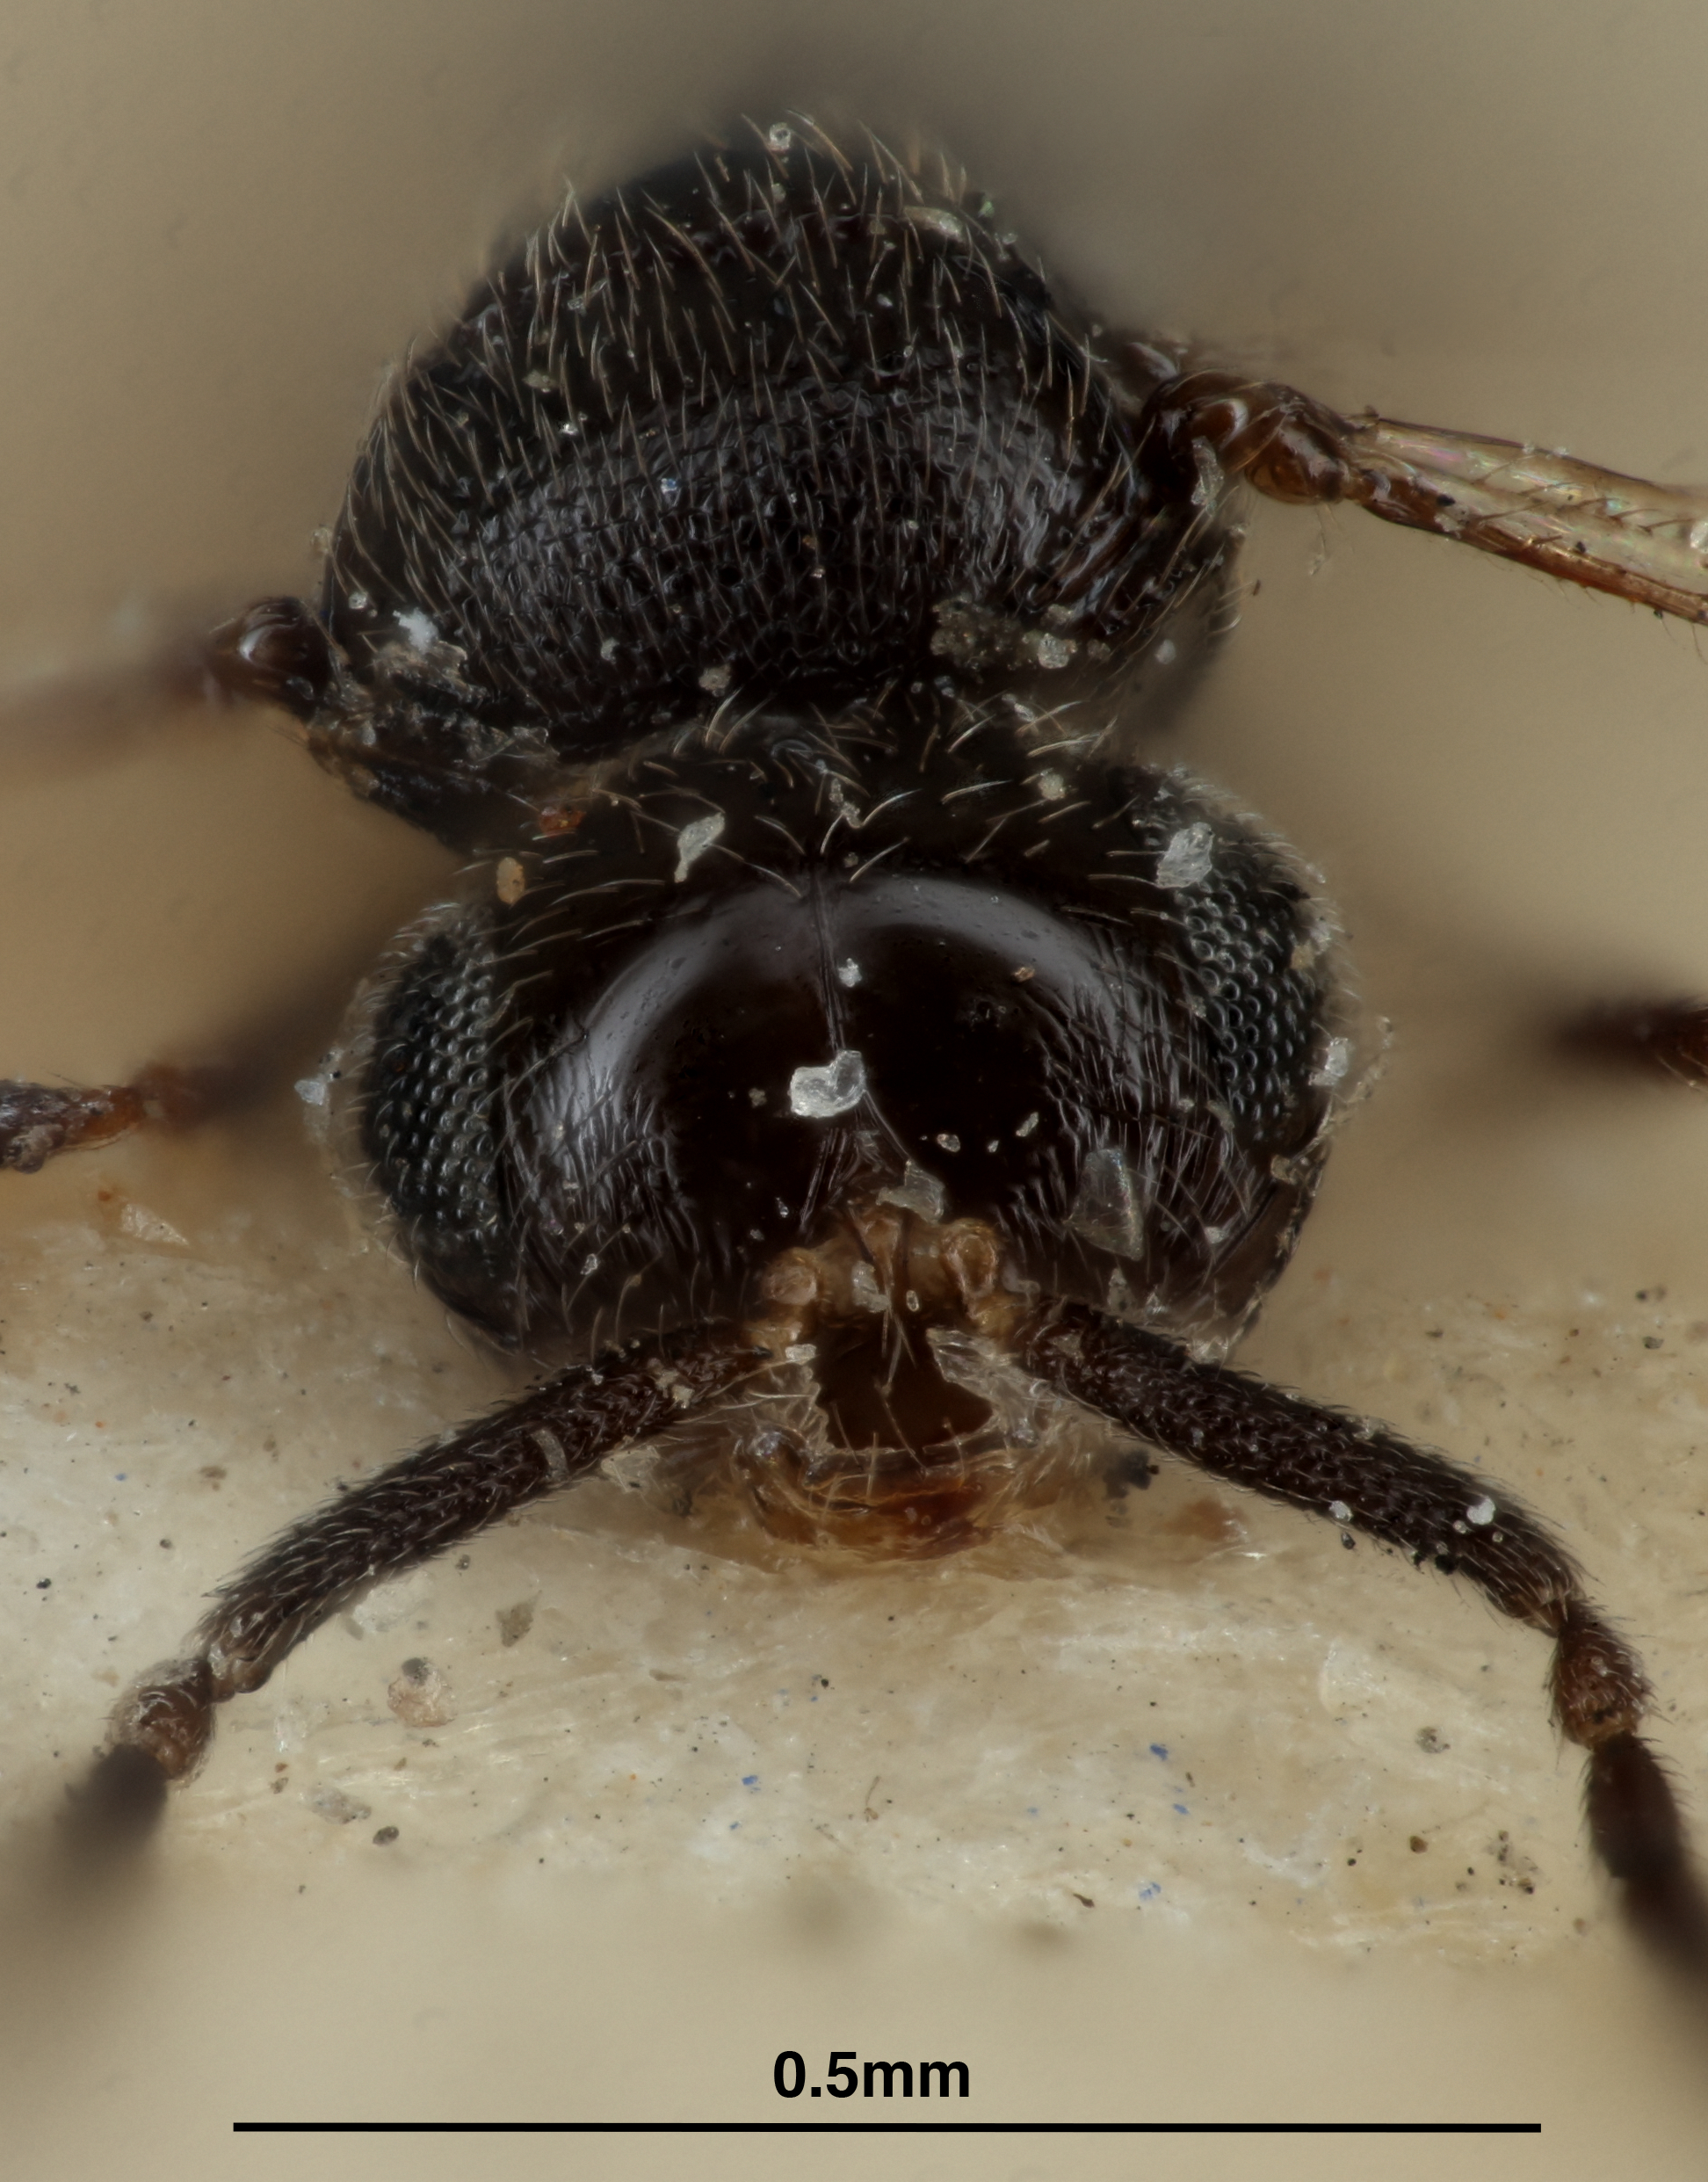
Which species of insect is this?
Trimorus notabilis
